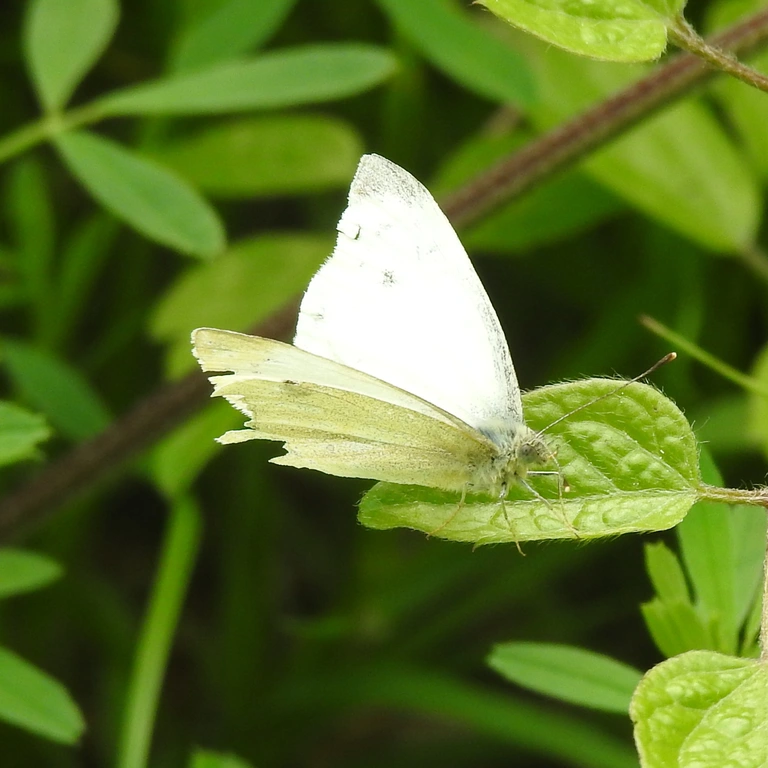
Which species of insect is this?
Pieris rapae
